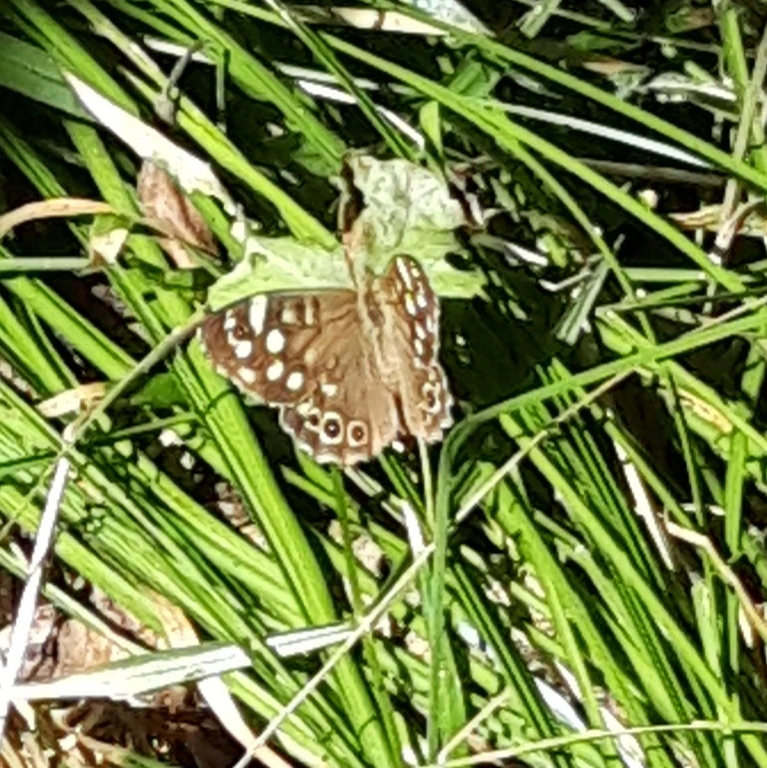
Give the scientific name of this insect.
Pararge aegeria
